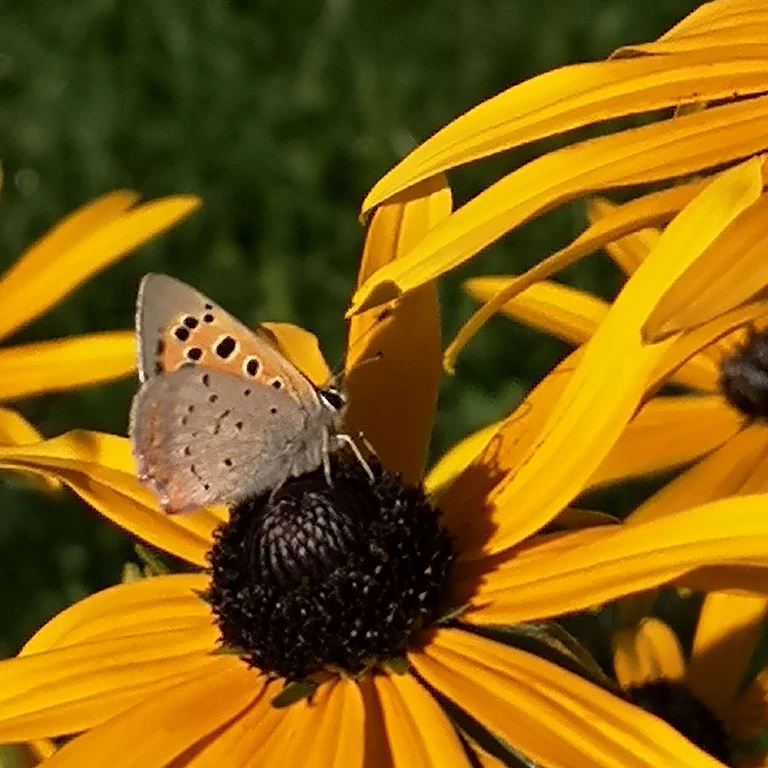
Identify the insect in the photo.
Lycaena phlaeas
